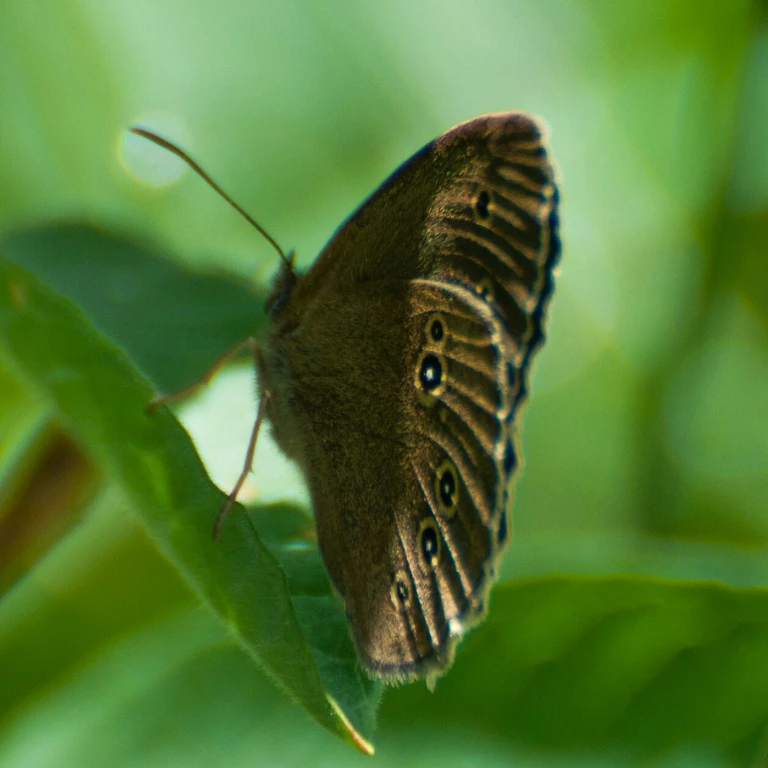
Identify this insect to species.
Aphantopus hyperantus
